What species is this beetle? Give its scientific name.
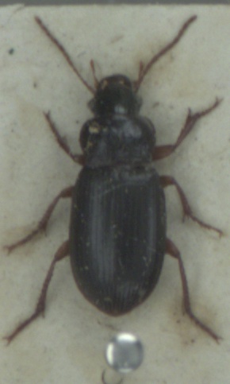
Ophonus rufibarbis
